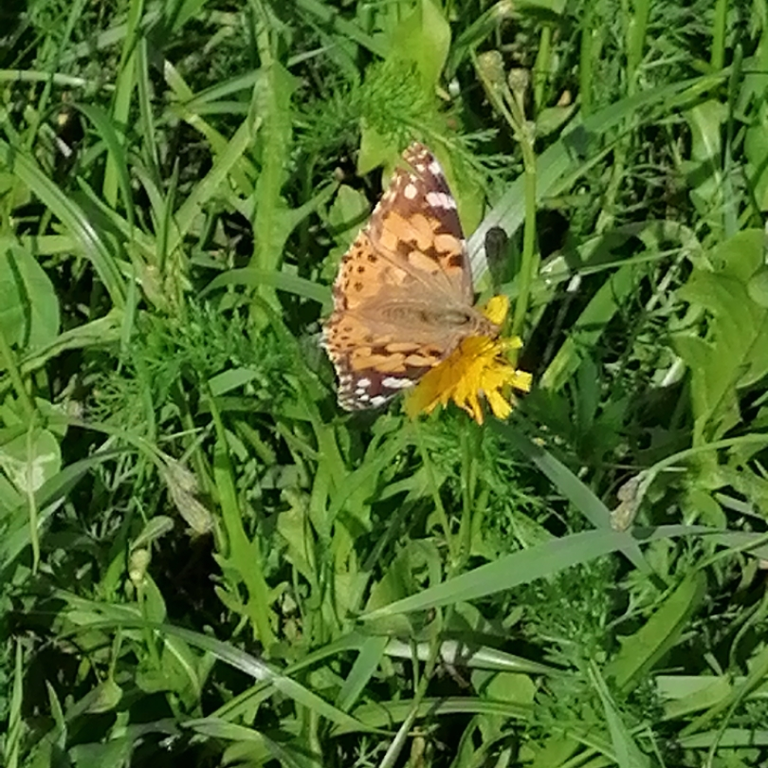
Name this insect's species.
Vanessa cardui
